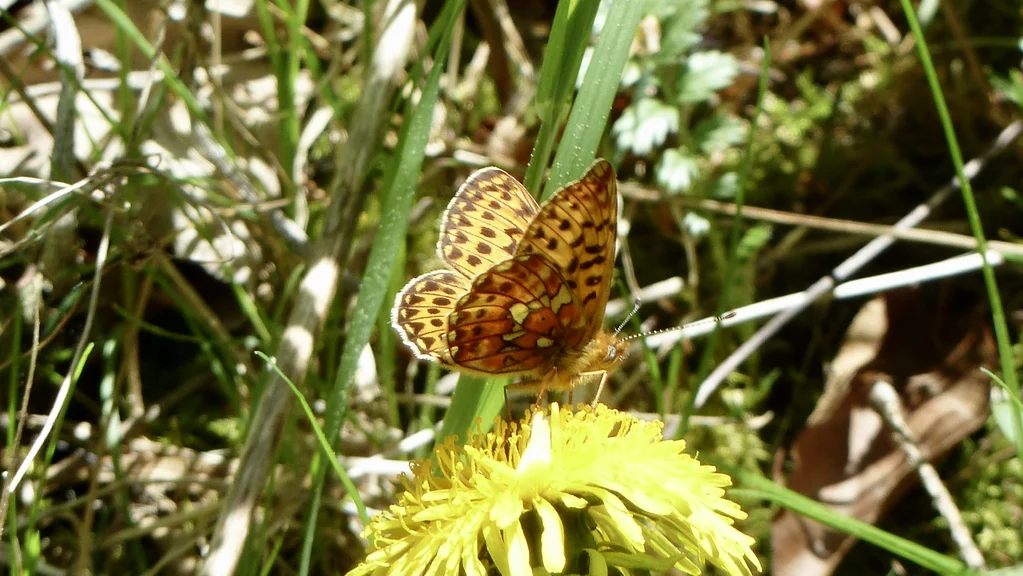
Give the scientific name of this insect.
Boloria euphrosyne (also Clossiana euphrosyne)
